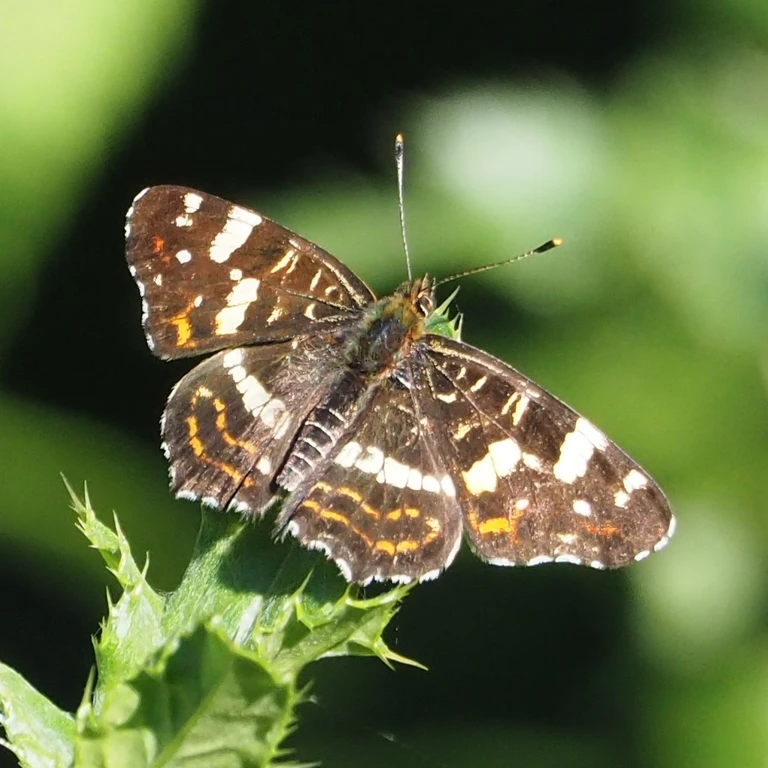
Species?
Araschnia levana
